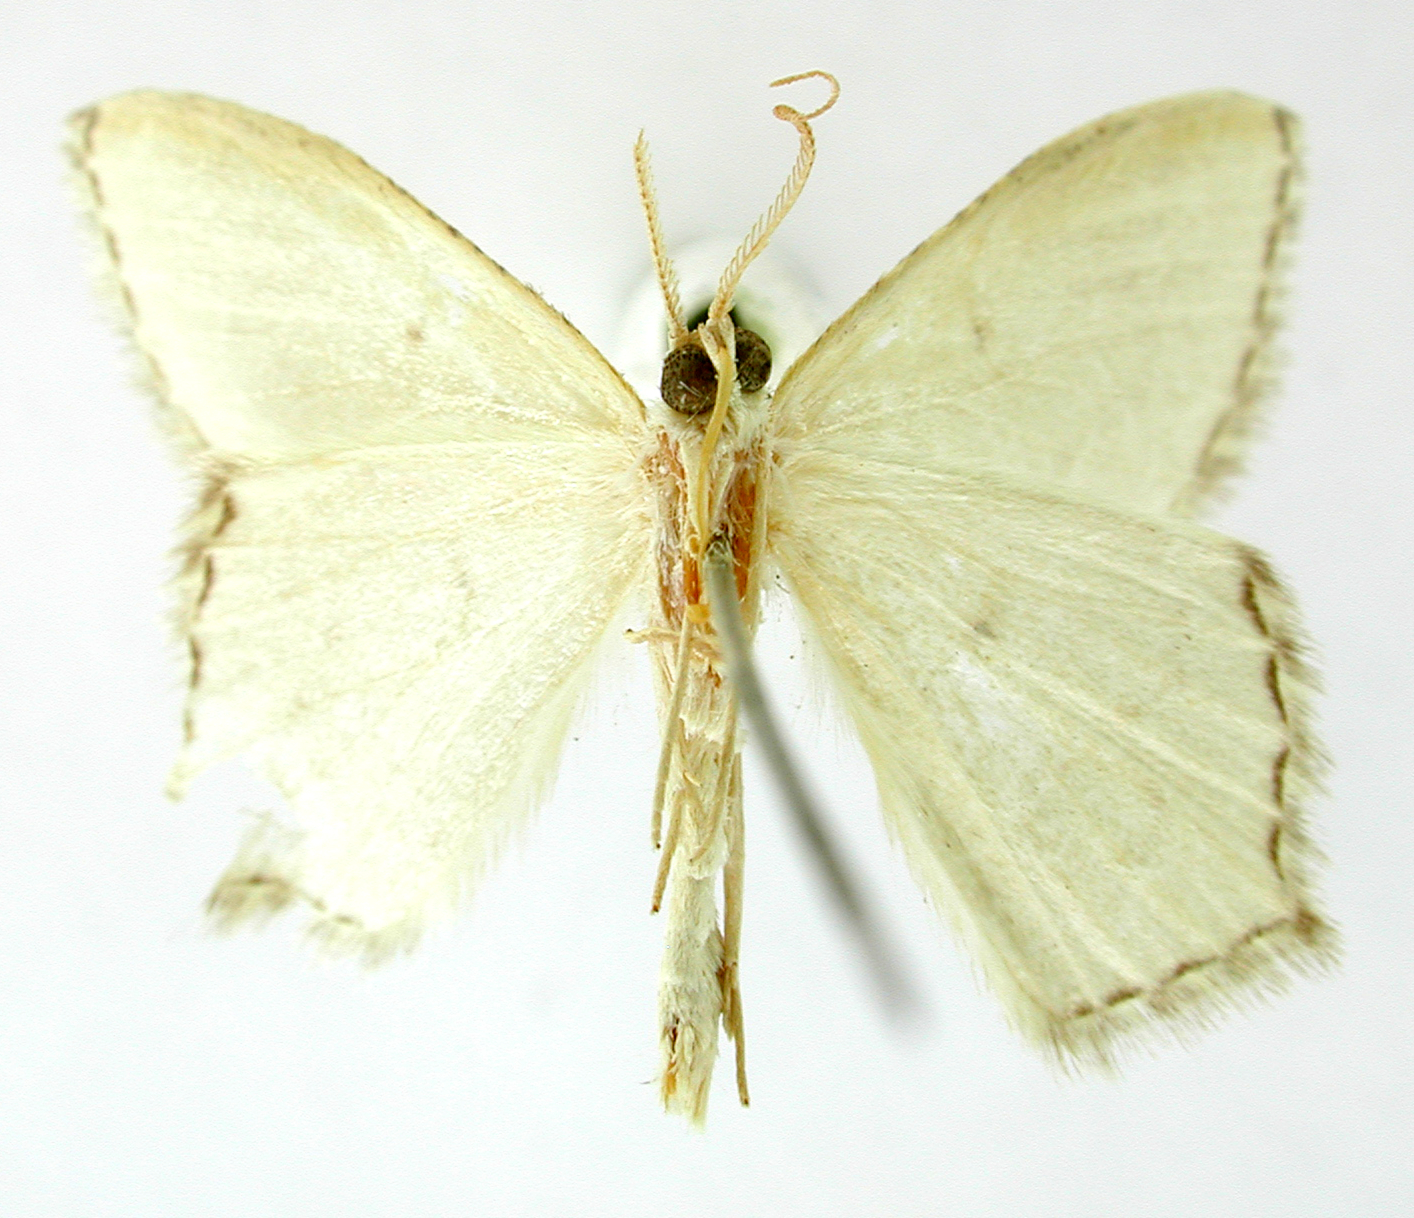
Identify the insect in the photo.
Nemoria chaga
